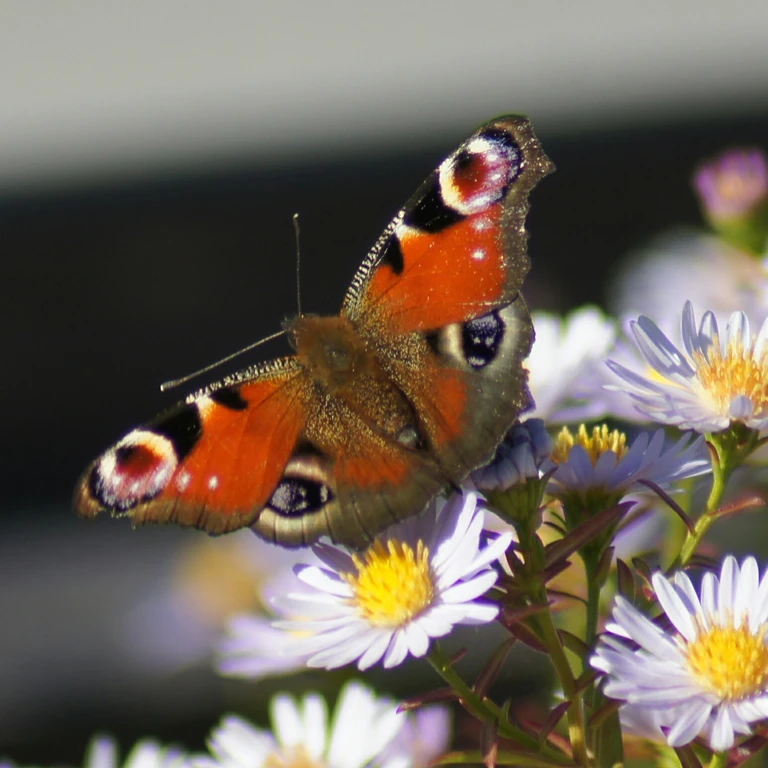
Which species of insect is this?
Aglais io
